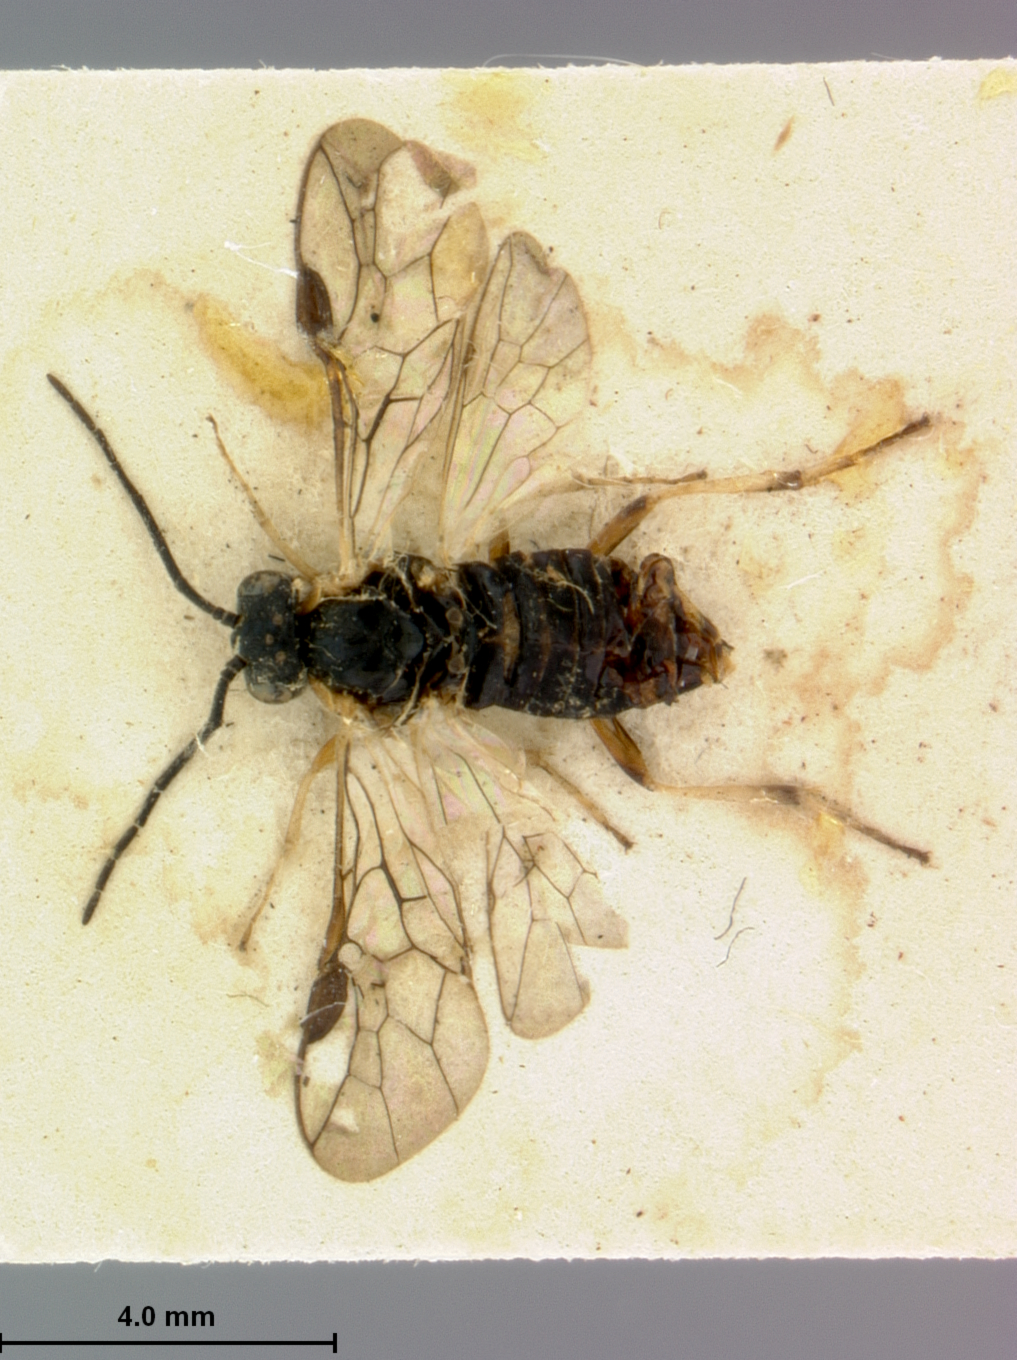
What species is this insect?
Pristiphora insularis
